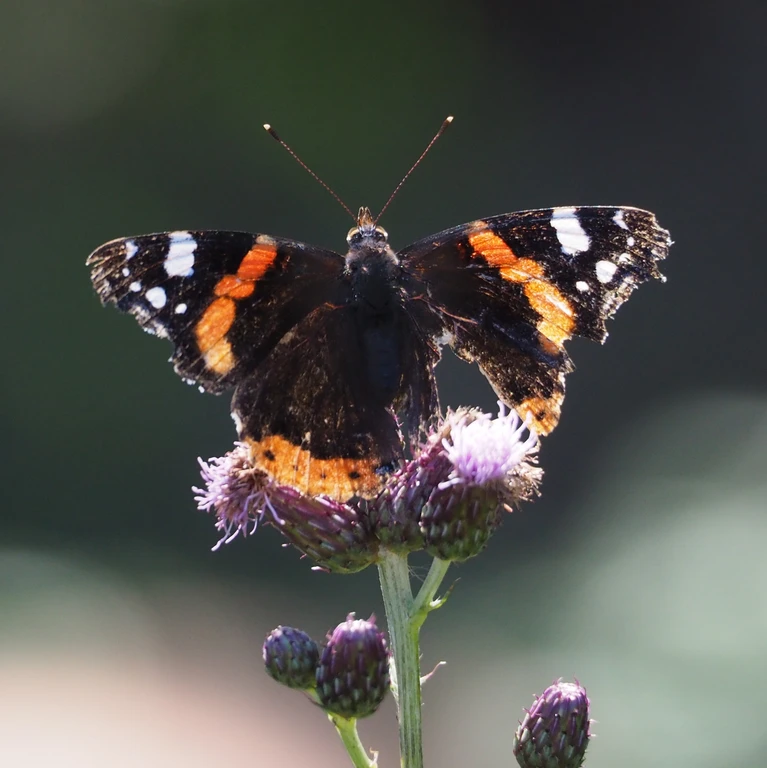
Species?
Vanessa atalanta
